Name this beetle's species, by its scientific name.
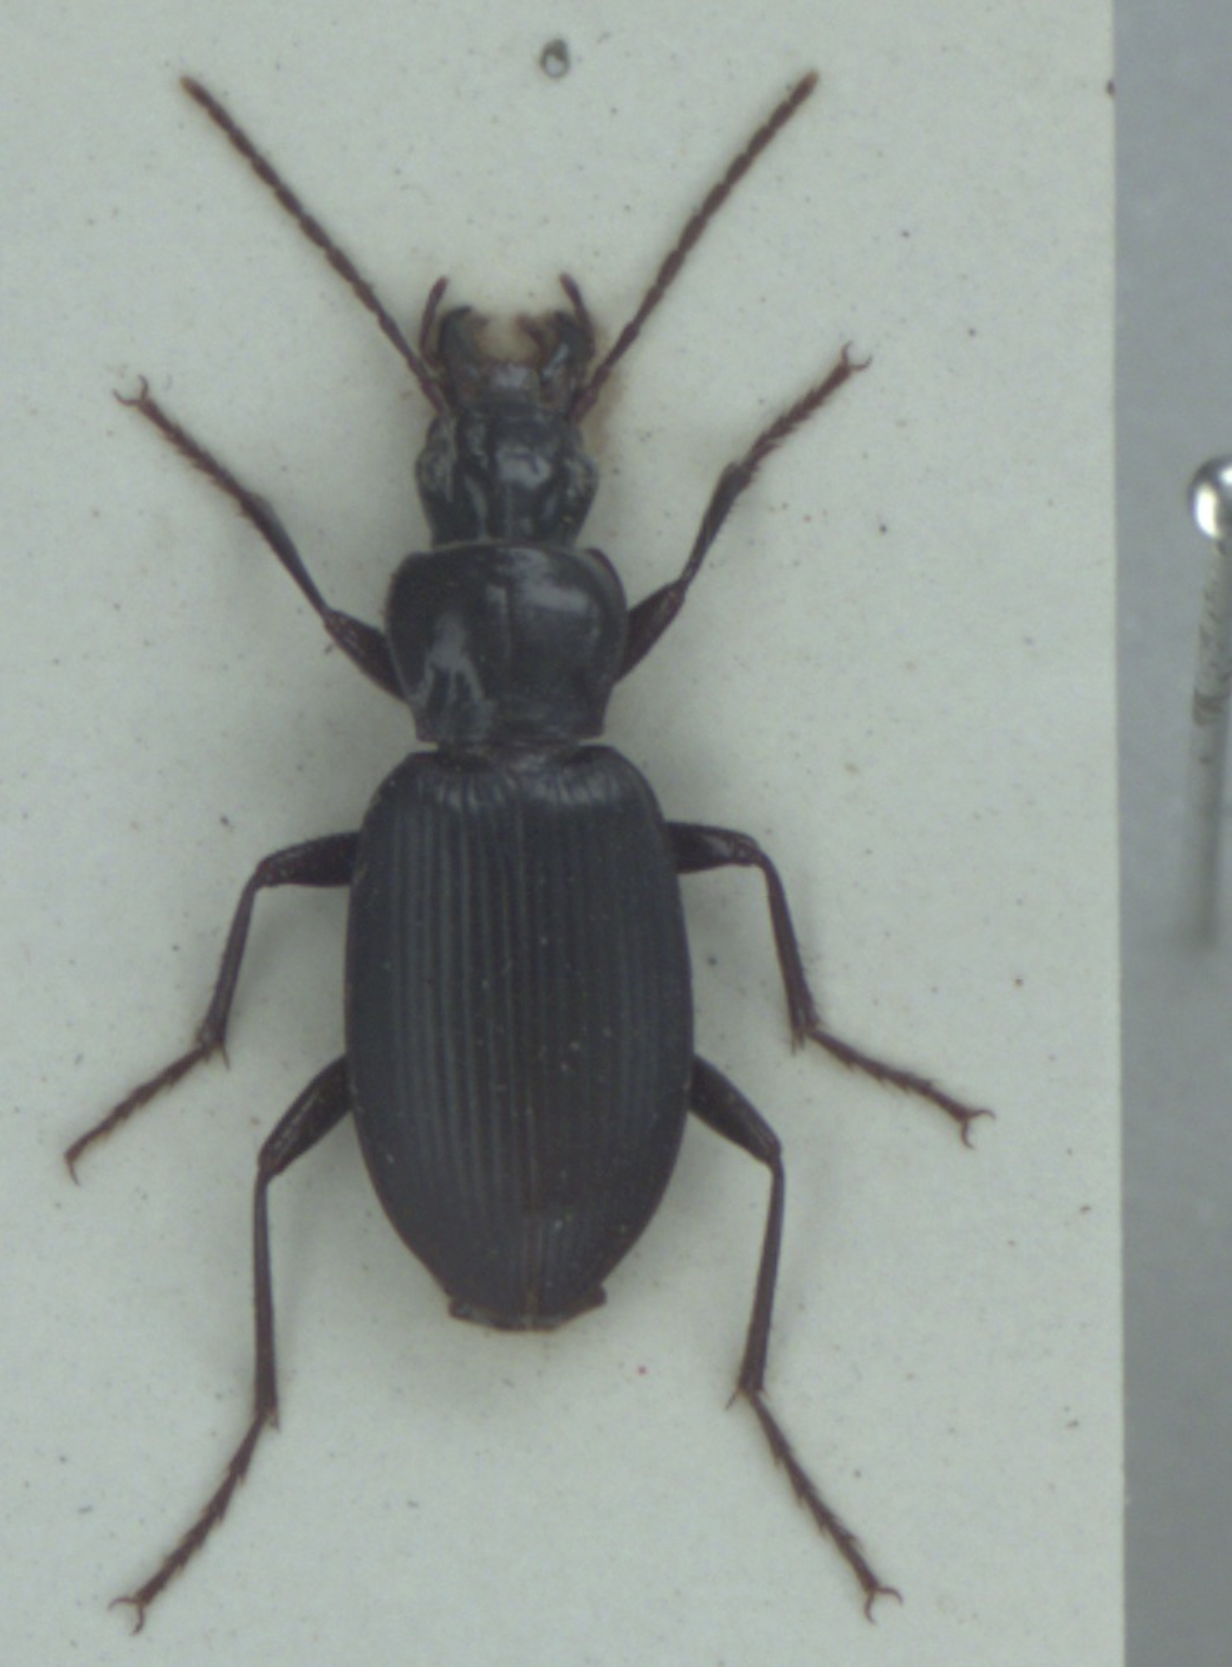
Laemostenus complanatus
